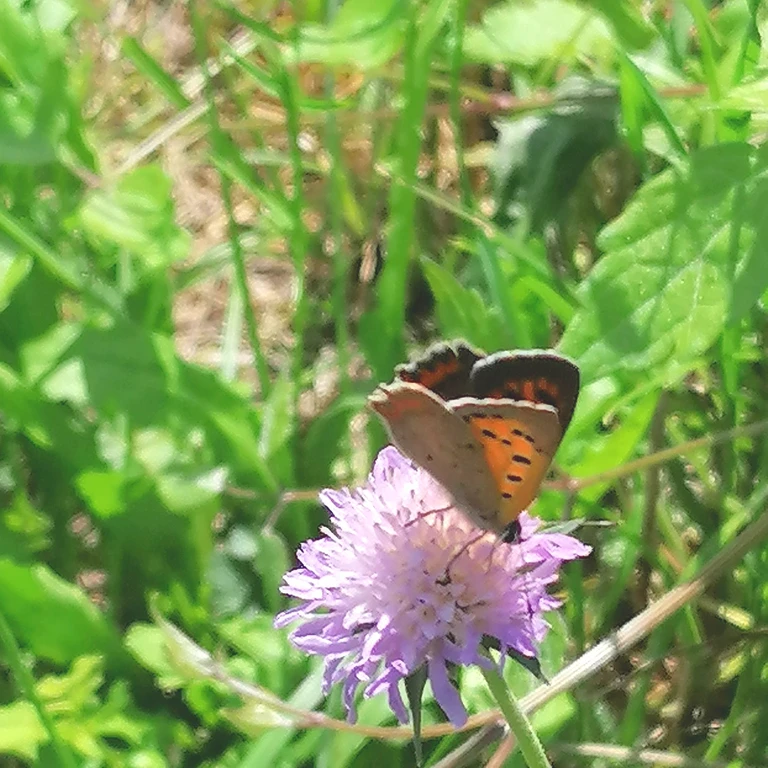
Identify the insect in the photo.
Lycaena phlaeas
